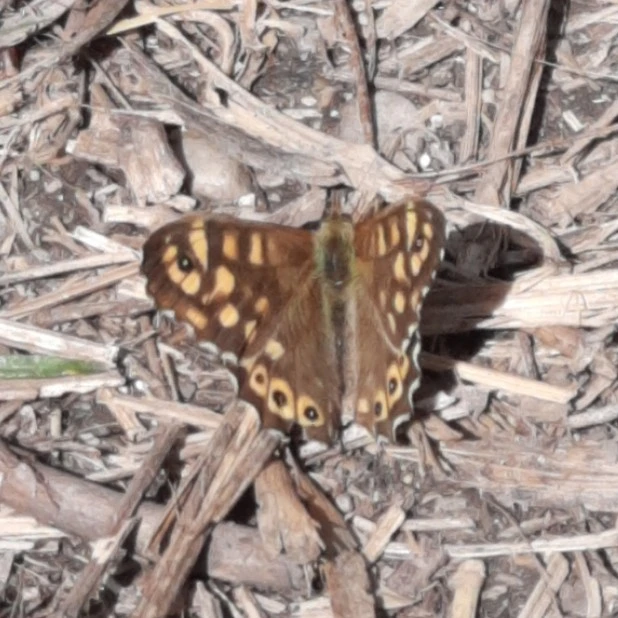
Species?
Pararge aegeria
